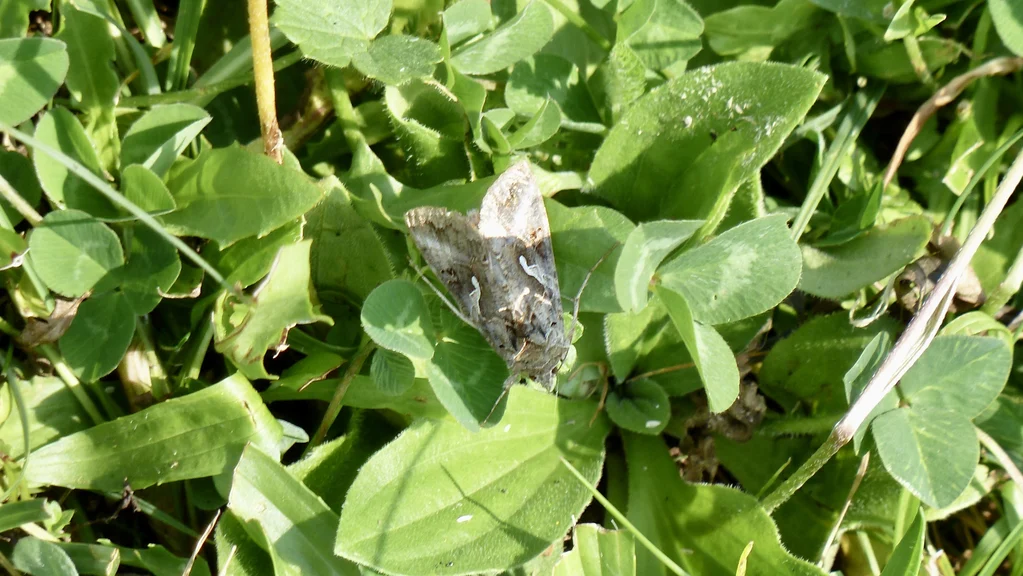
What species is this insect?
Autographa gamma
